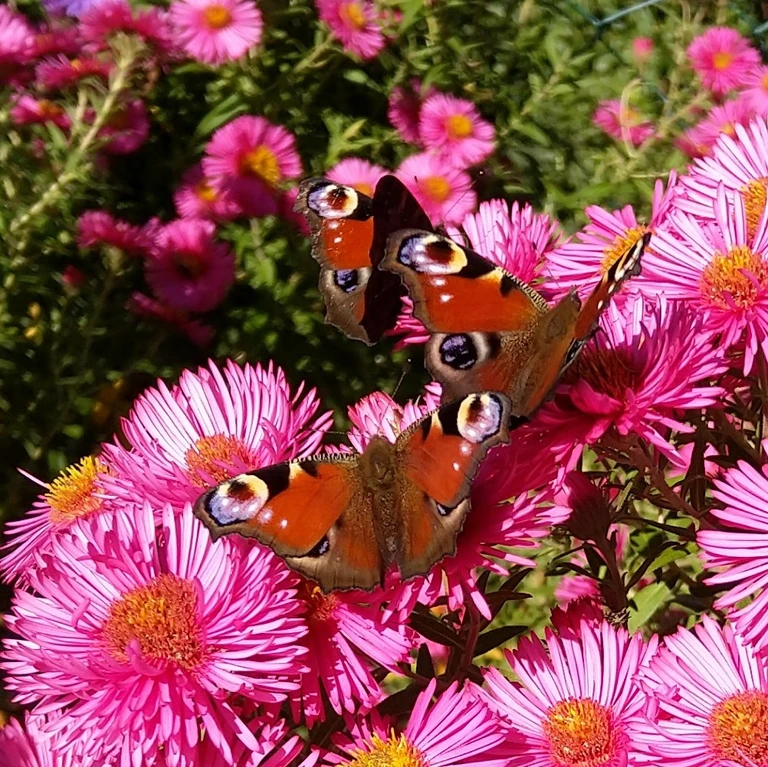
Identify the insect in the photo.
Aglais io
